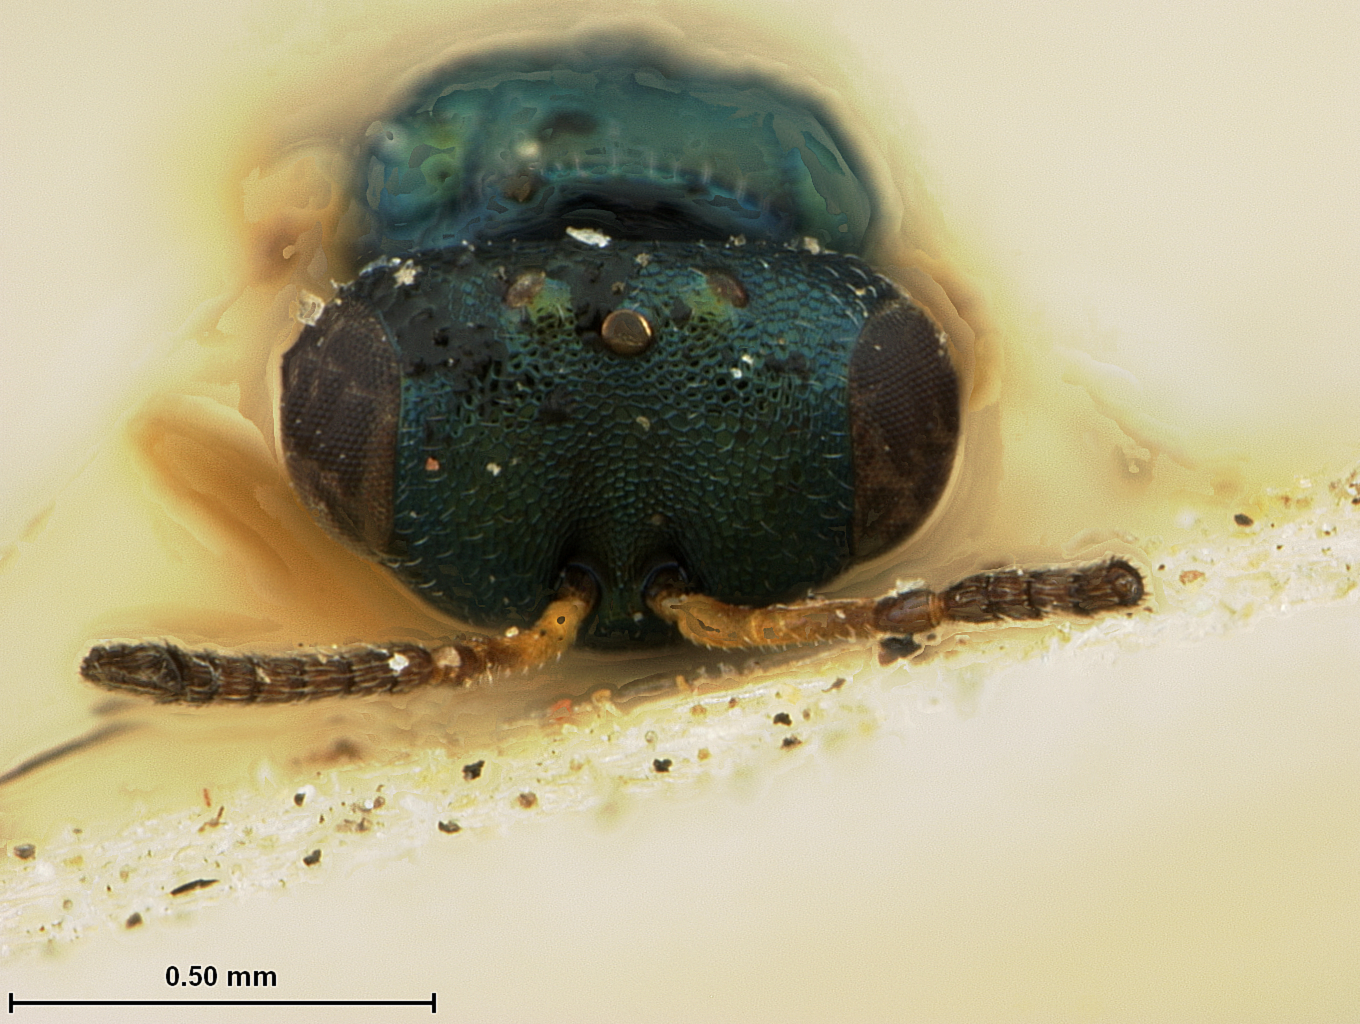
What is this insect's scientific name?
Pachyneura mitsukurii
